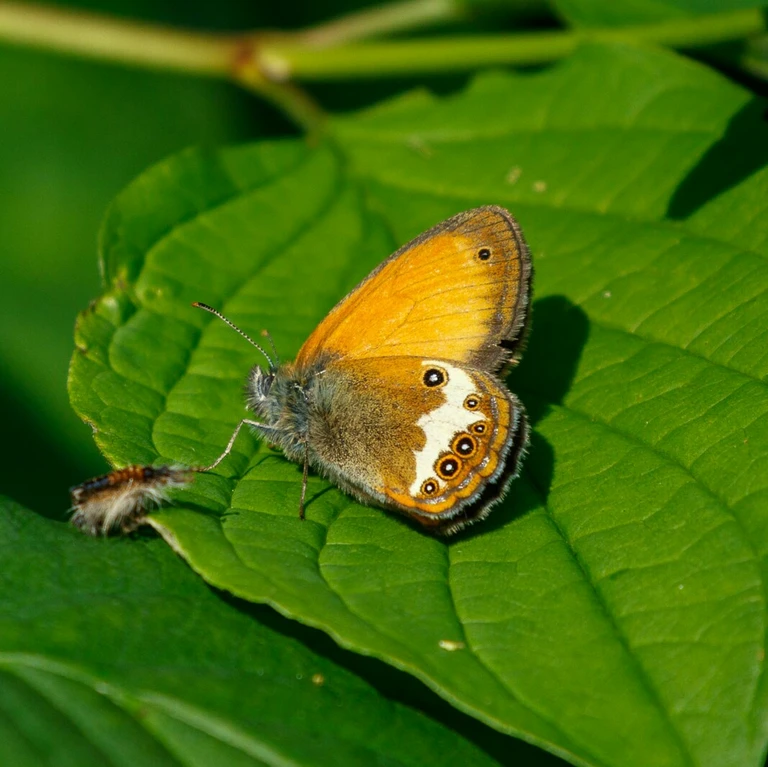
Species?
Coenonympha arcania
